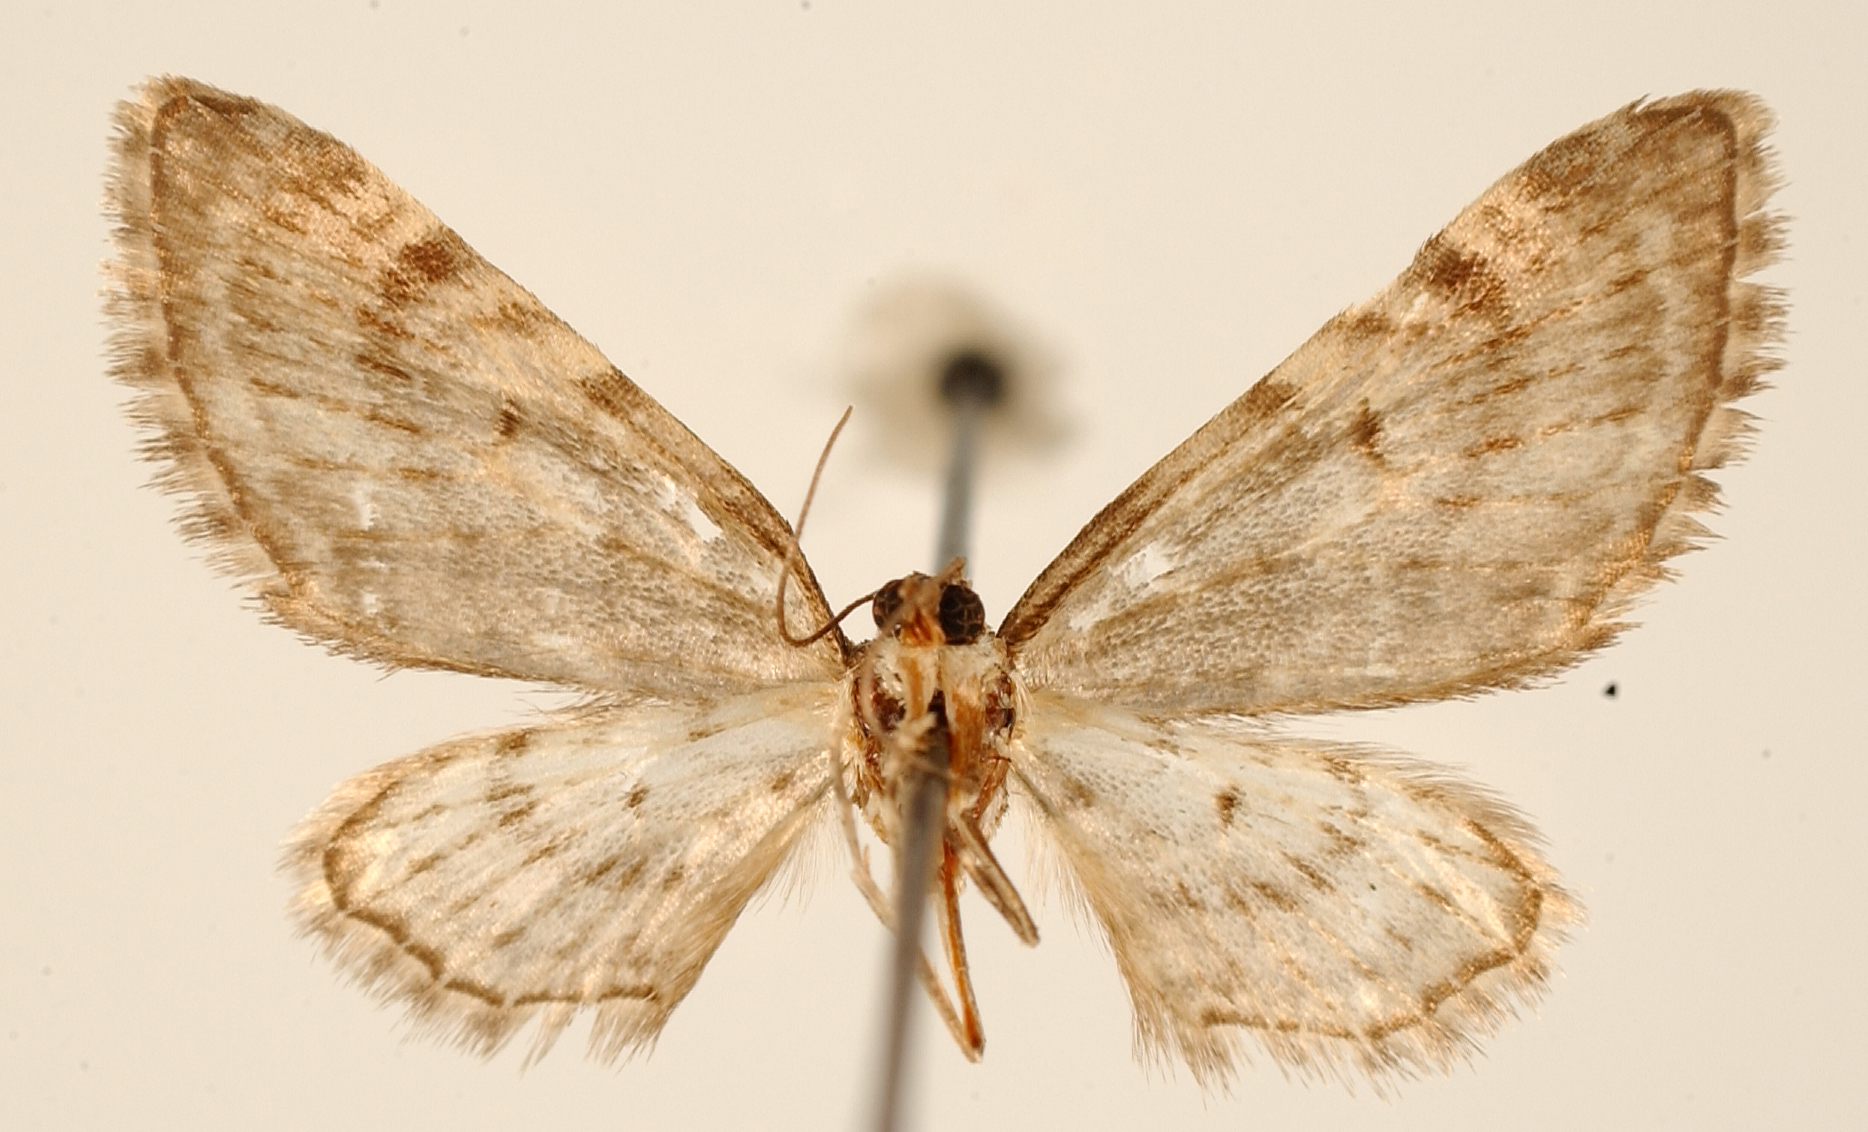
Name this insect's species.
Tephroclystia supporta
